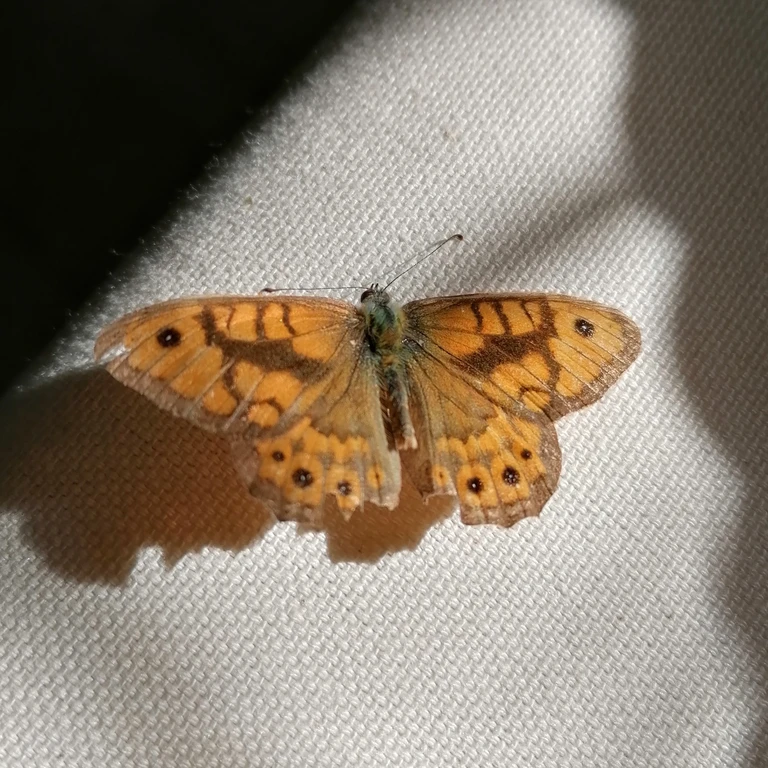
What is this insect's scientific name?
Lasiommata megera (also Pararge megera)
